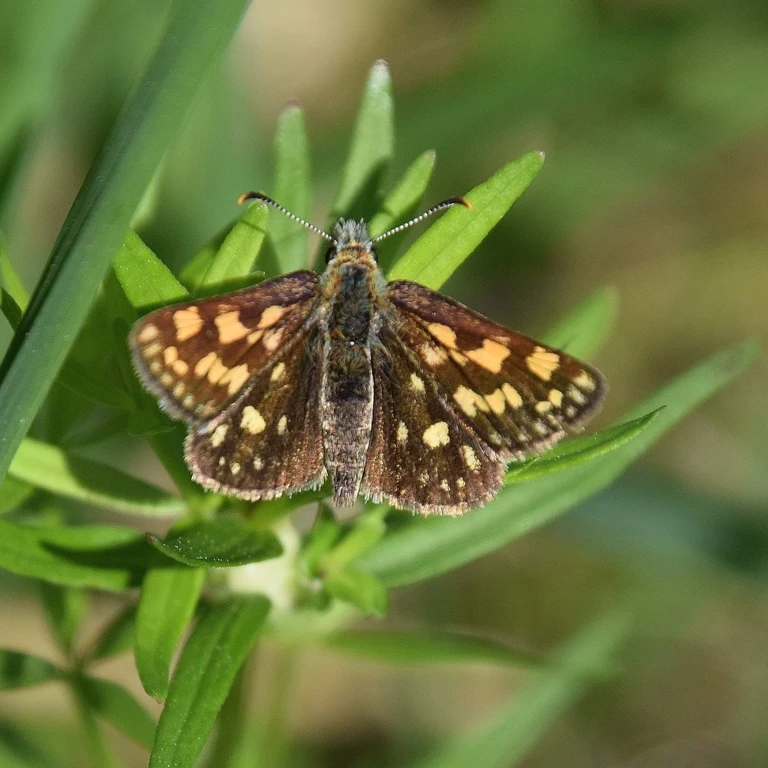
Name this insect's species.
Carterocephalus palaemon
